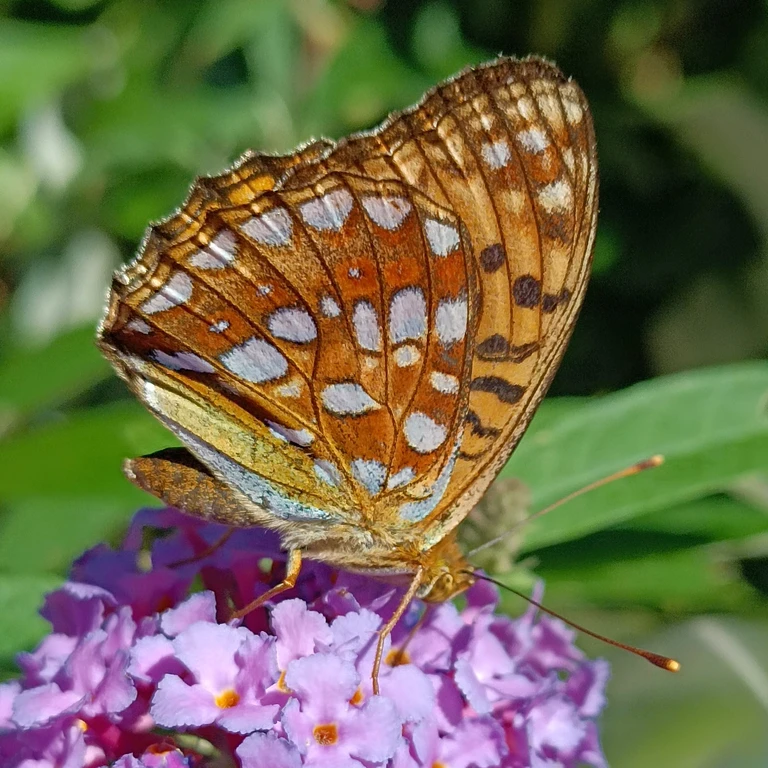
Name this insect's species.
Fabriciana adippe
